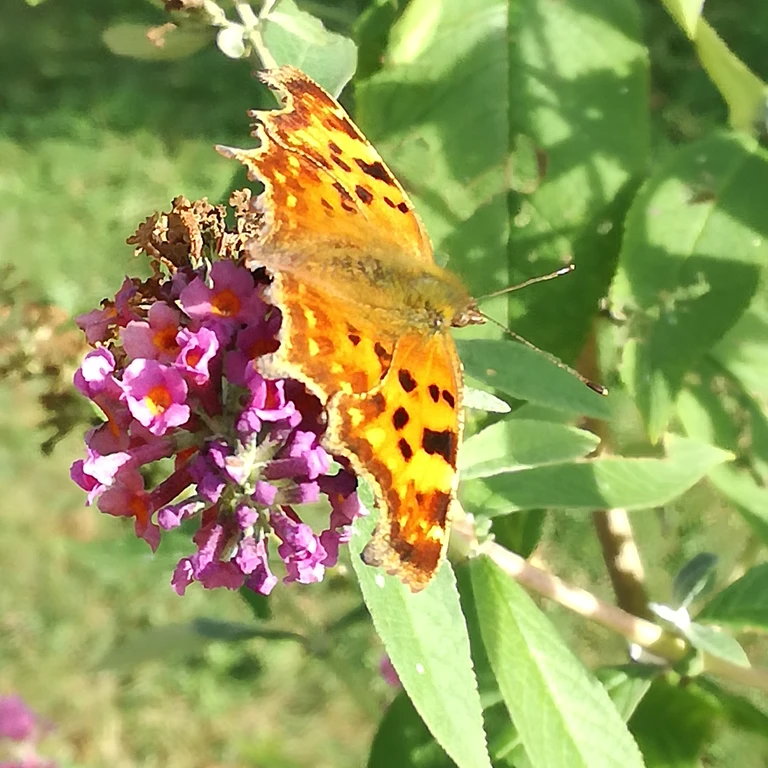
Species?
Polygonia c-album
